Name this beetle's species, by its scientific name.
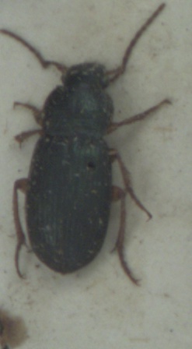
Ophonus azureus
